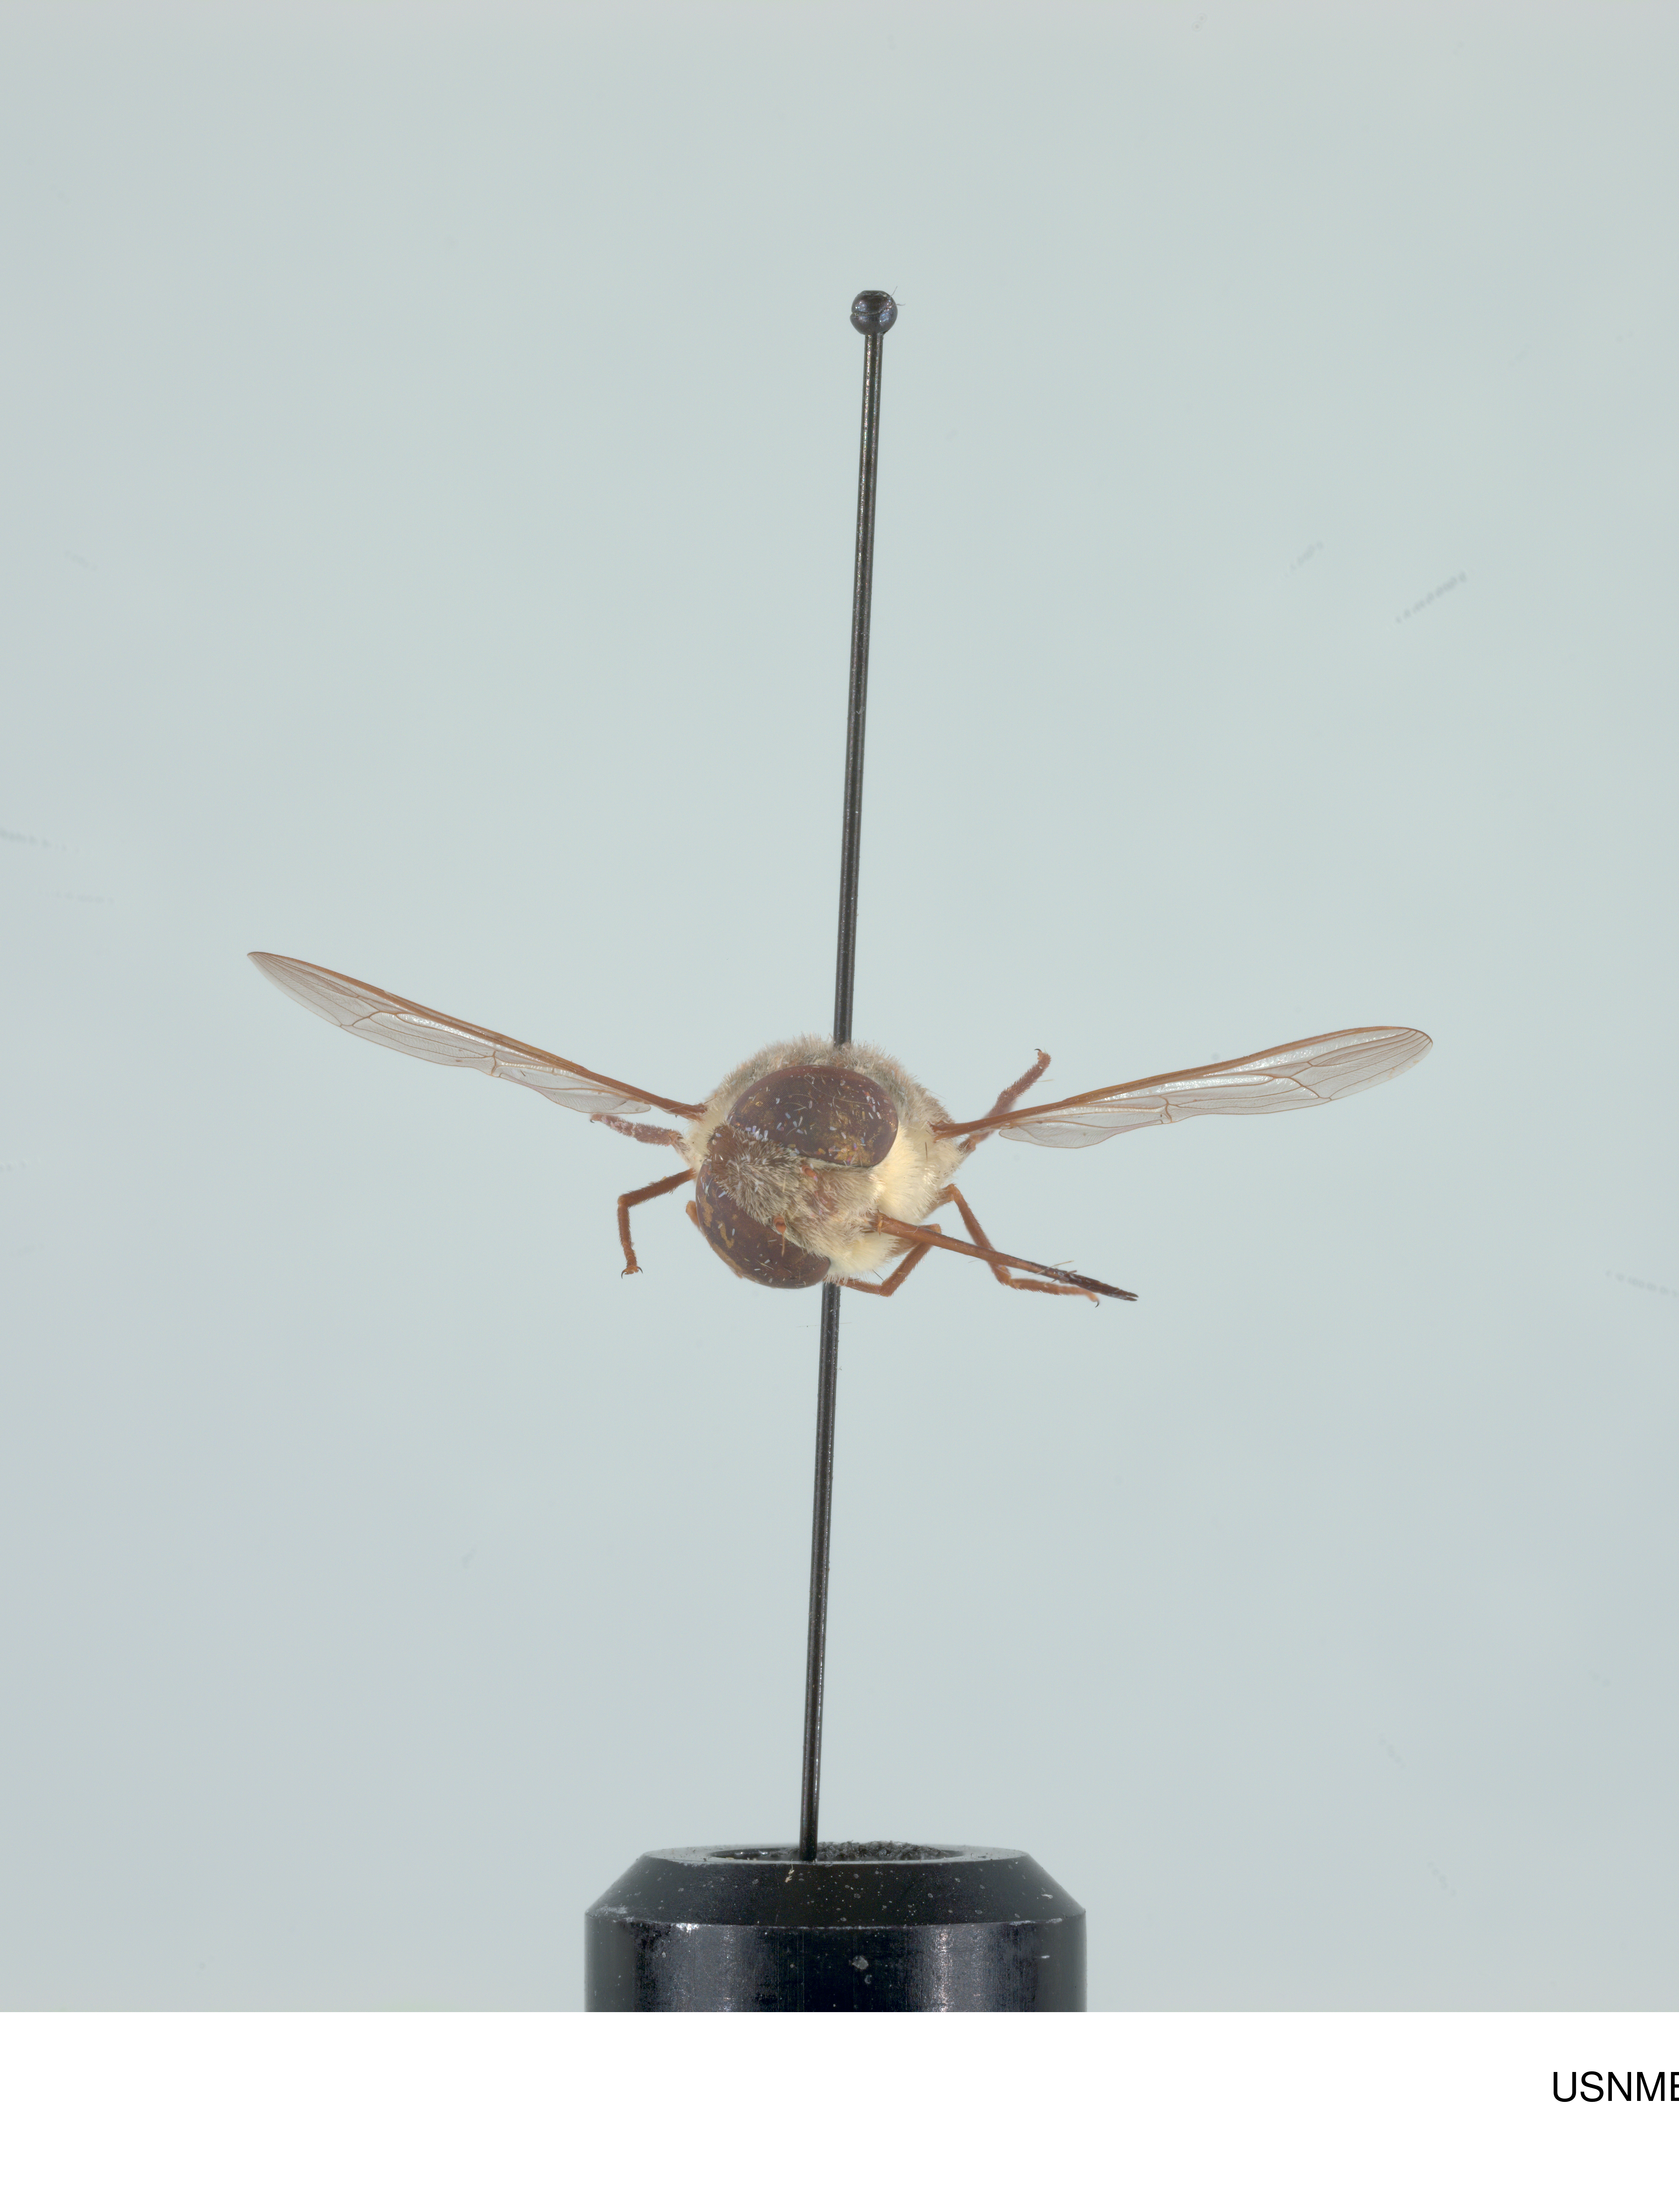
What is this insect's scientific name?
Neorhynchocephalus volaticus
